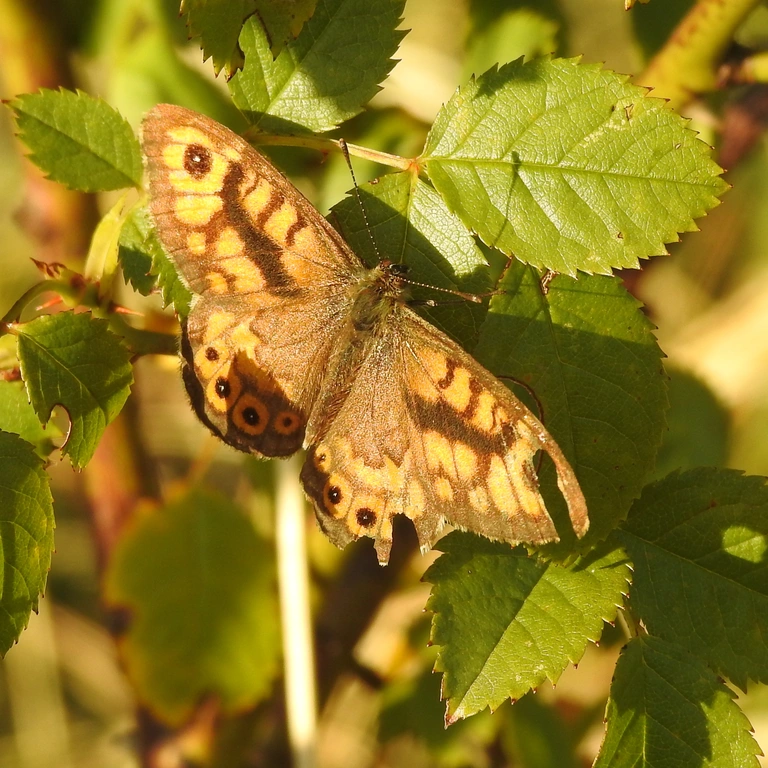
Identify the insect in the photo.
Lasiommata megera (also Pararge megera)
